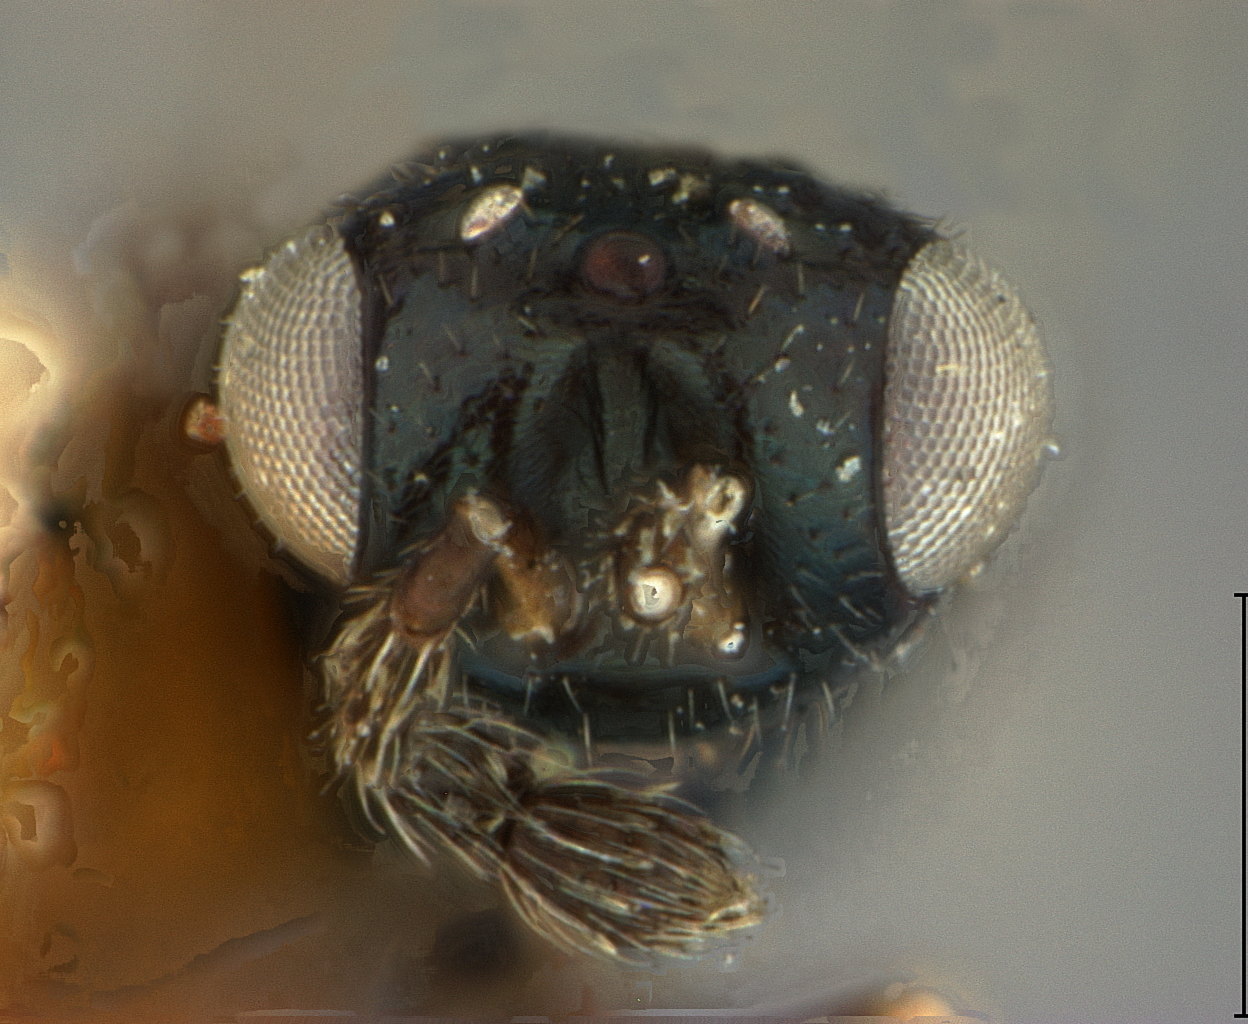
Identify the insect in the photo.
Tetrastichus scolyti
